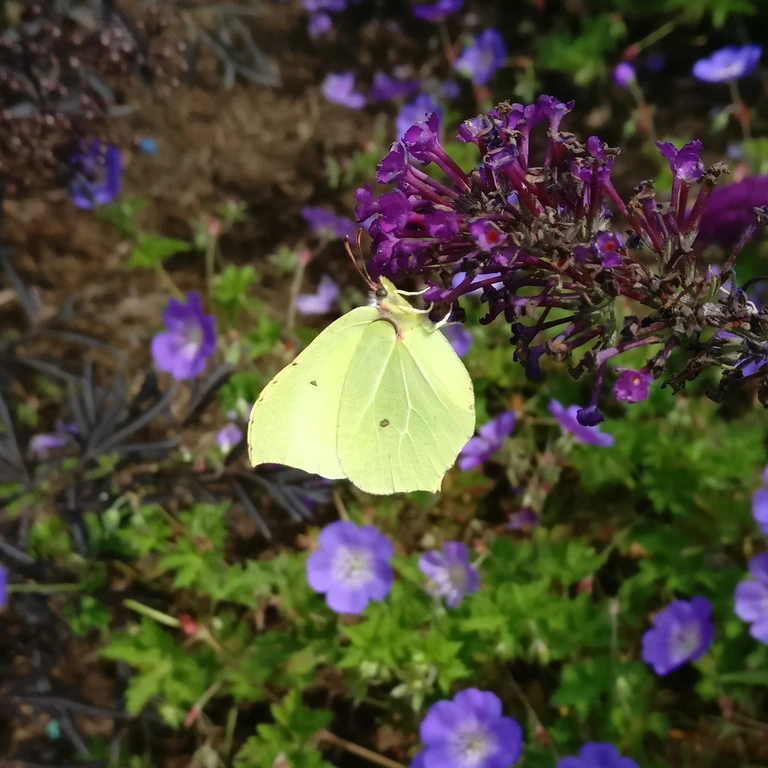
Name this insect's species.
Gonepteryx rhamni
